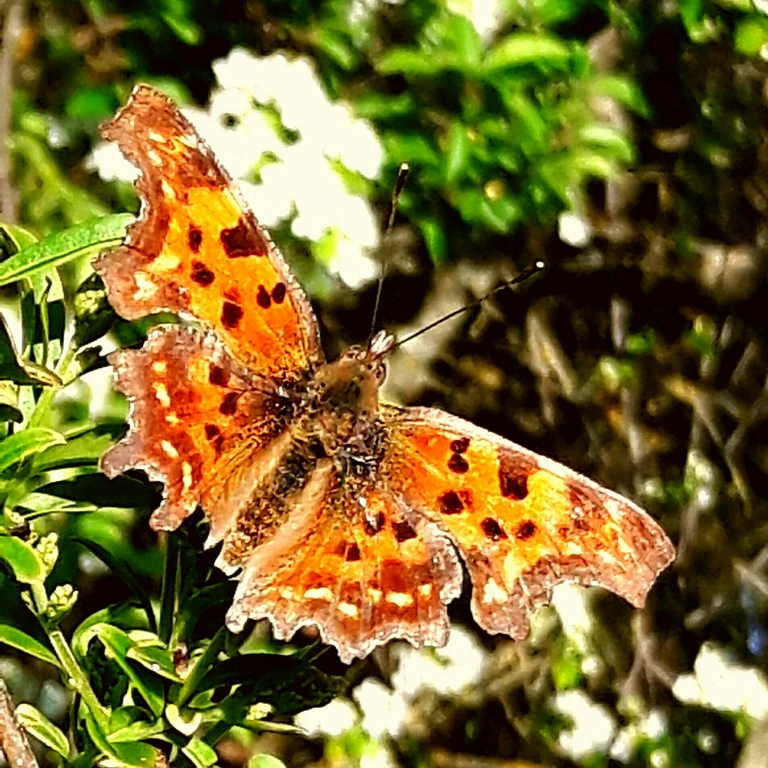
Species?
Polygonia c-album
